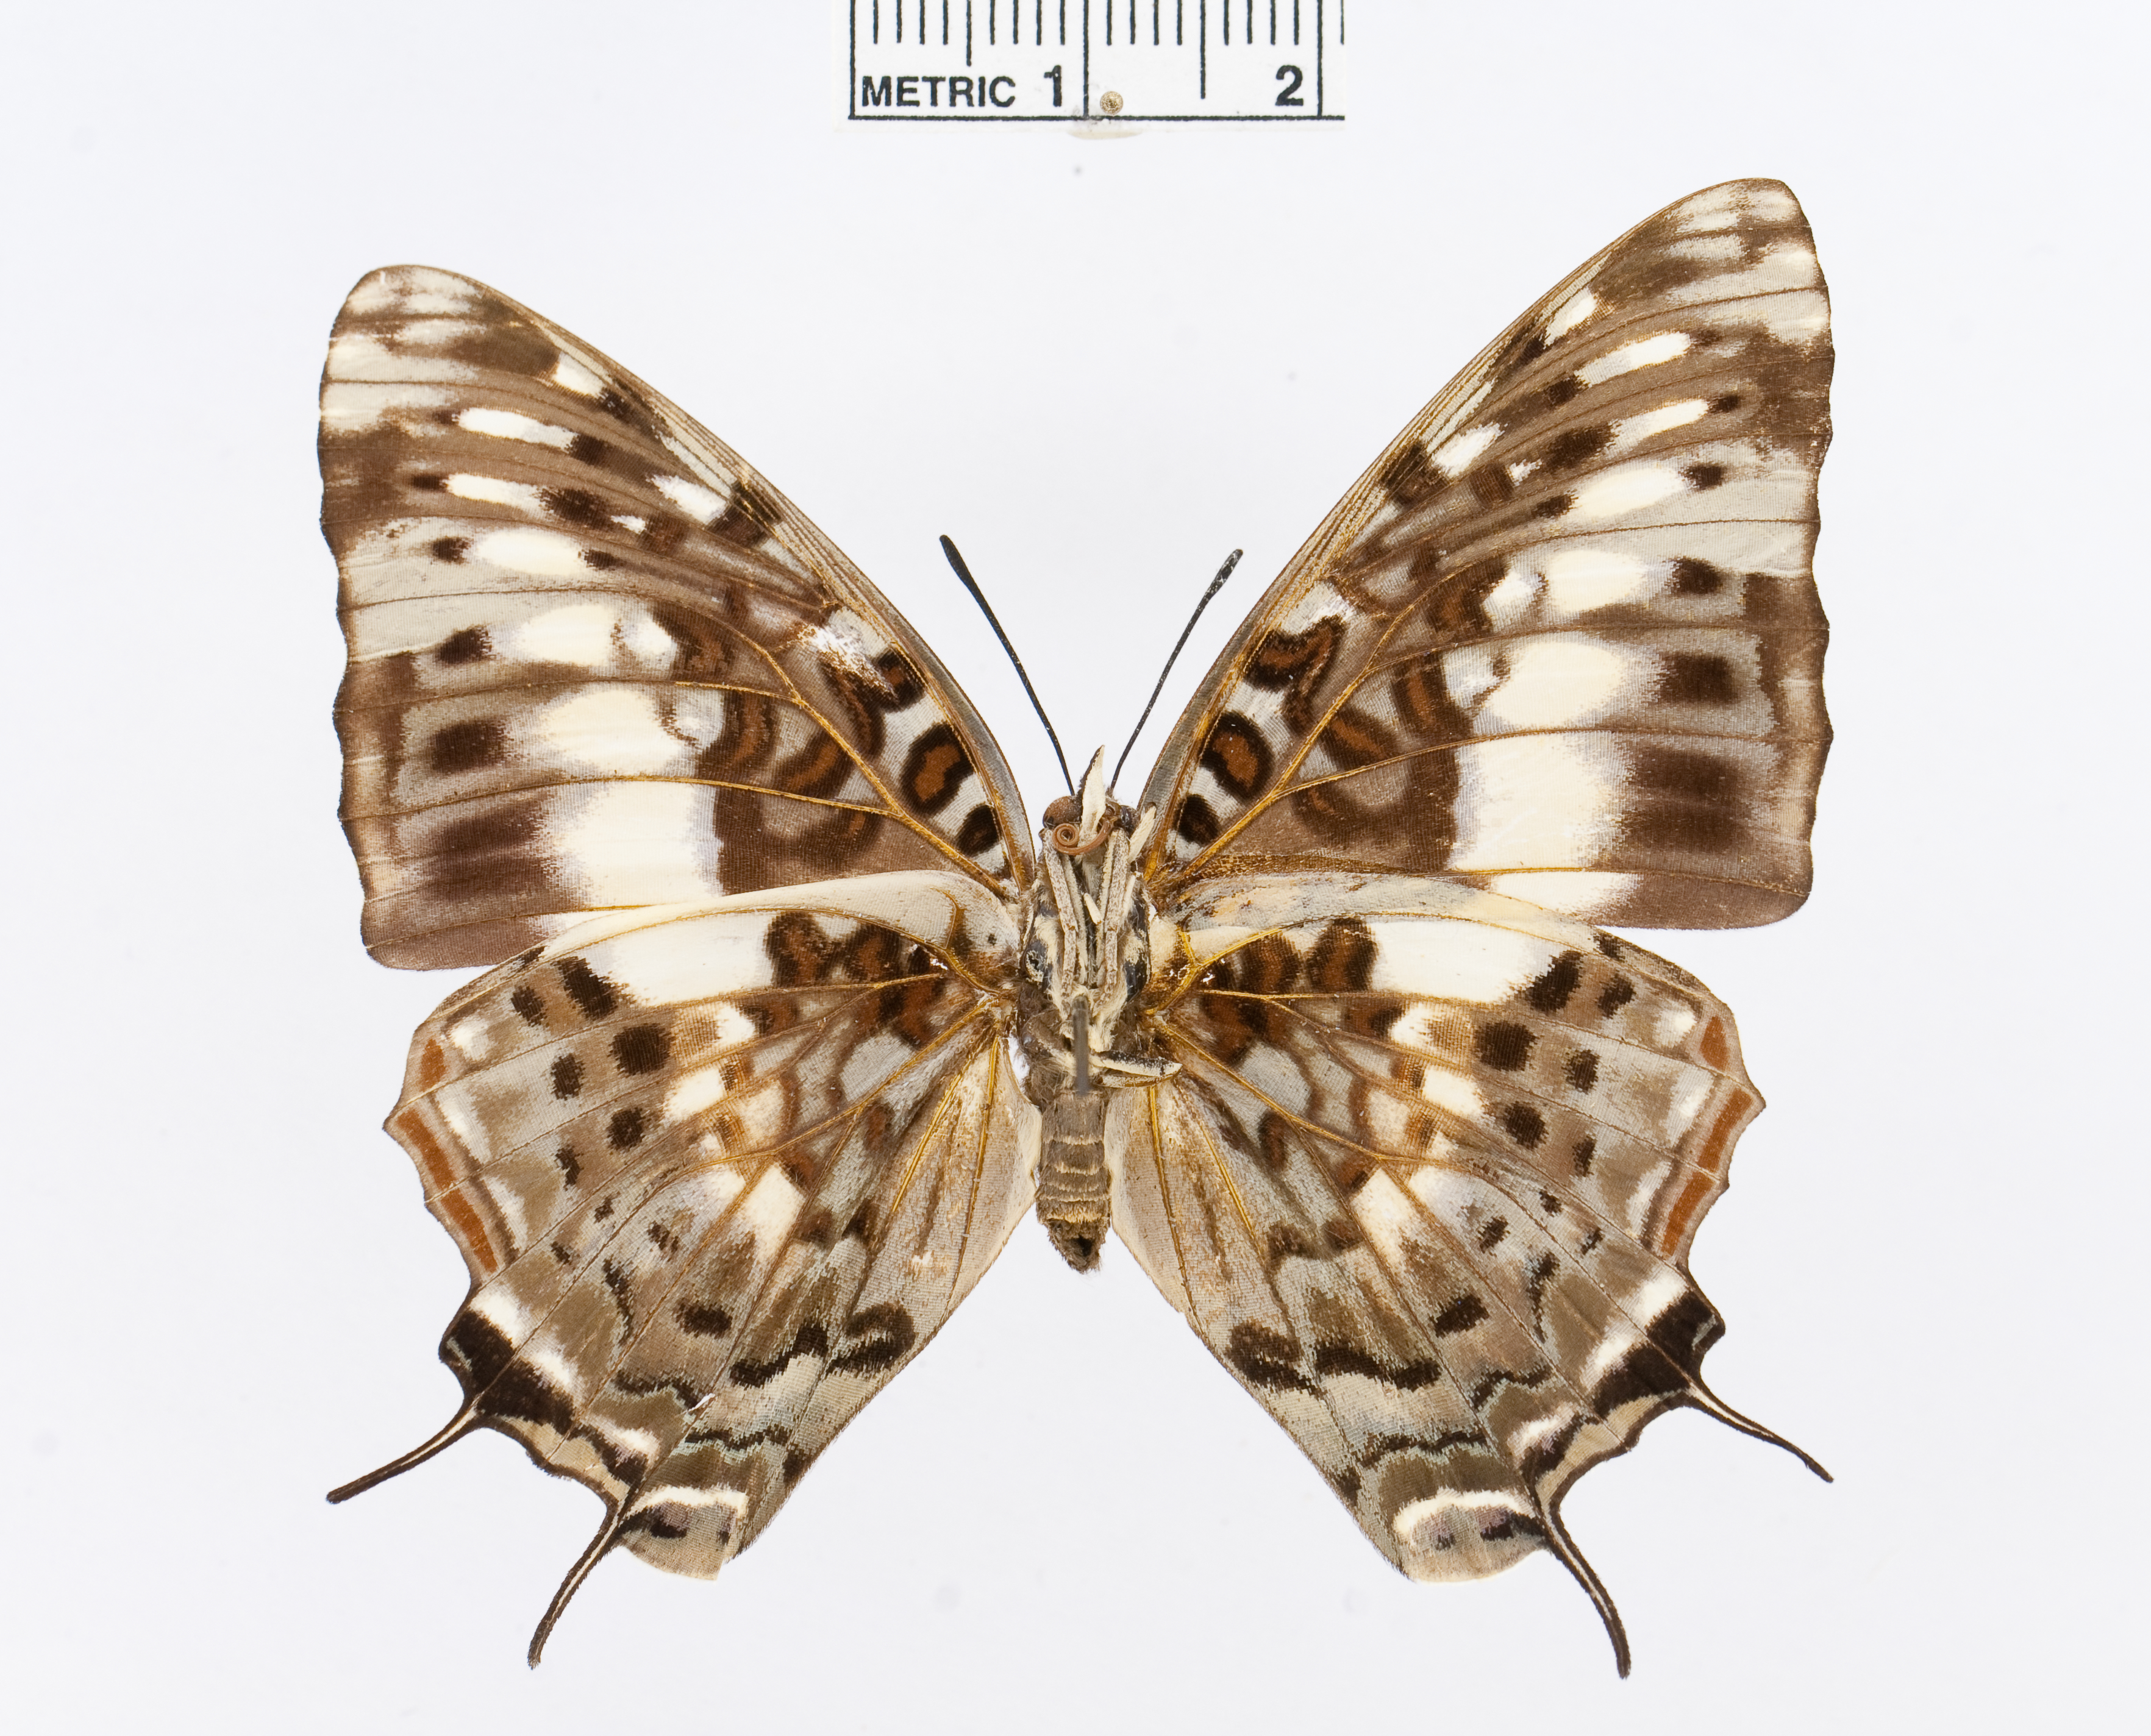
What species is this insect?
Charaxes etesipe
